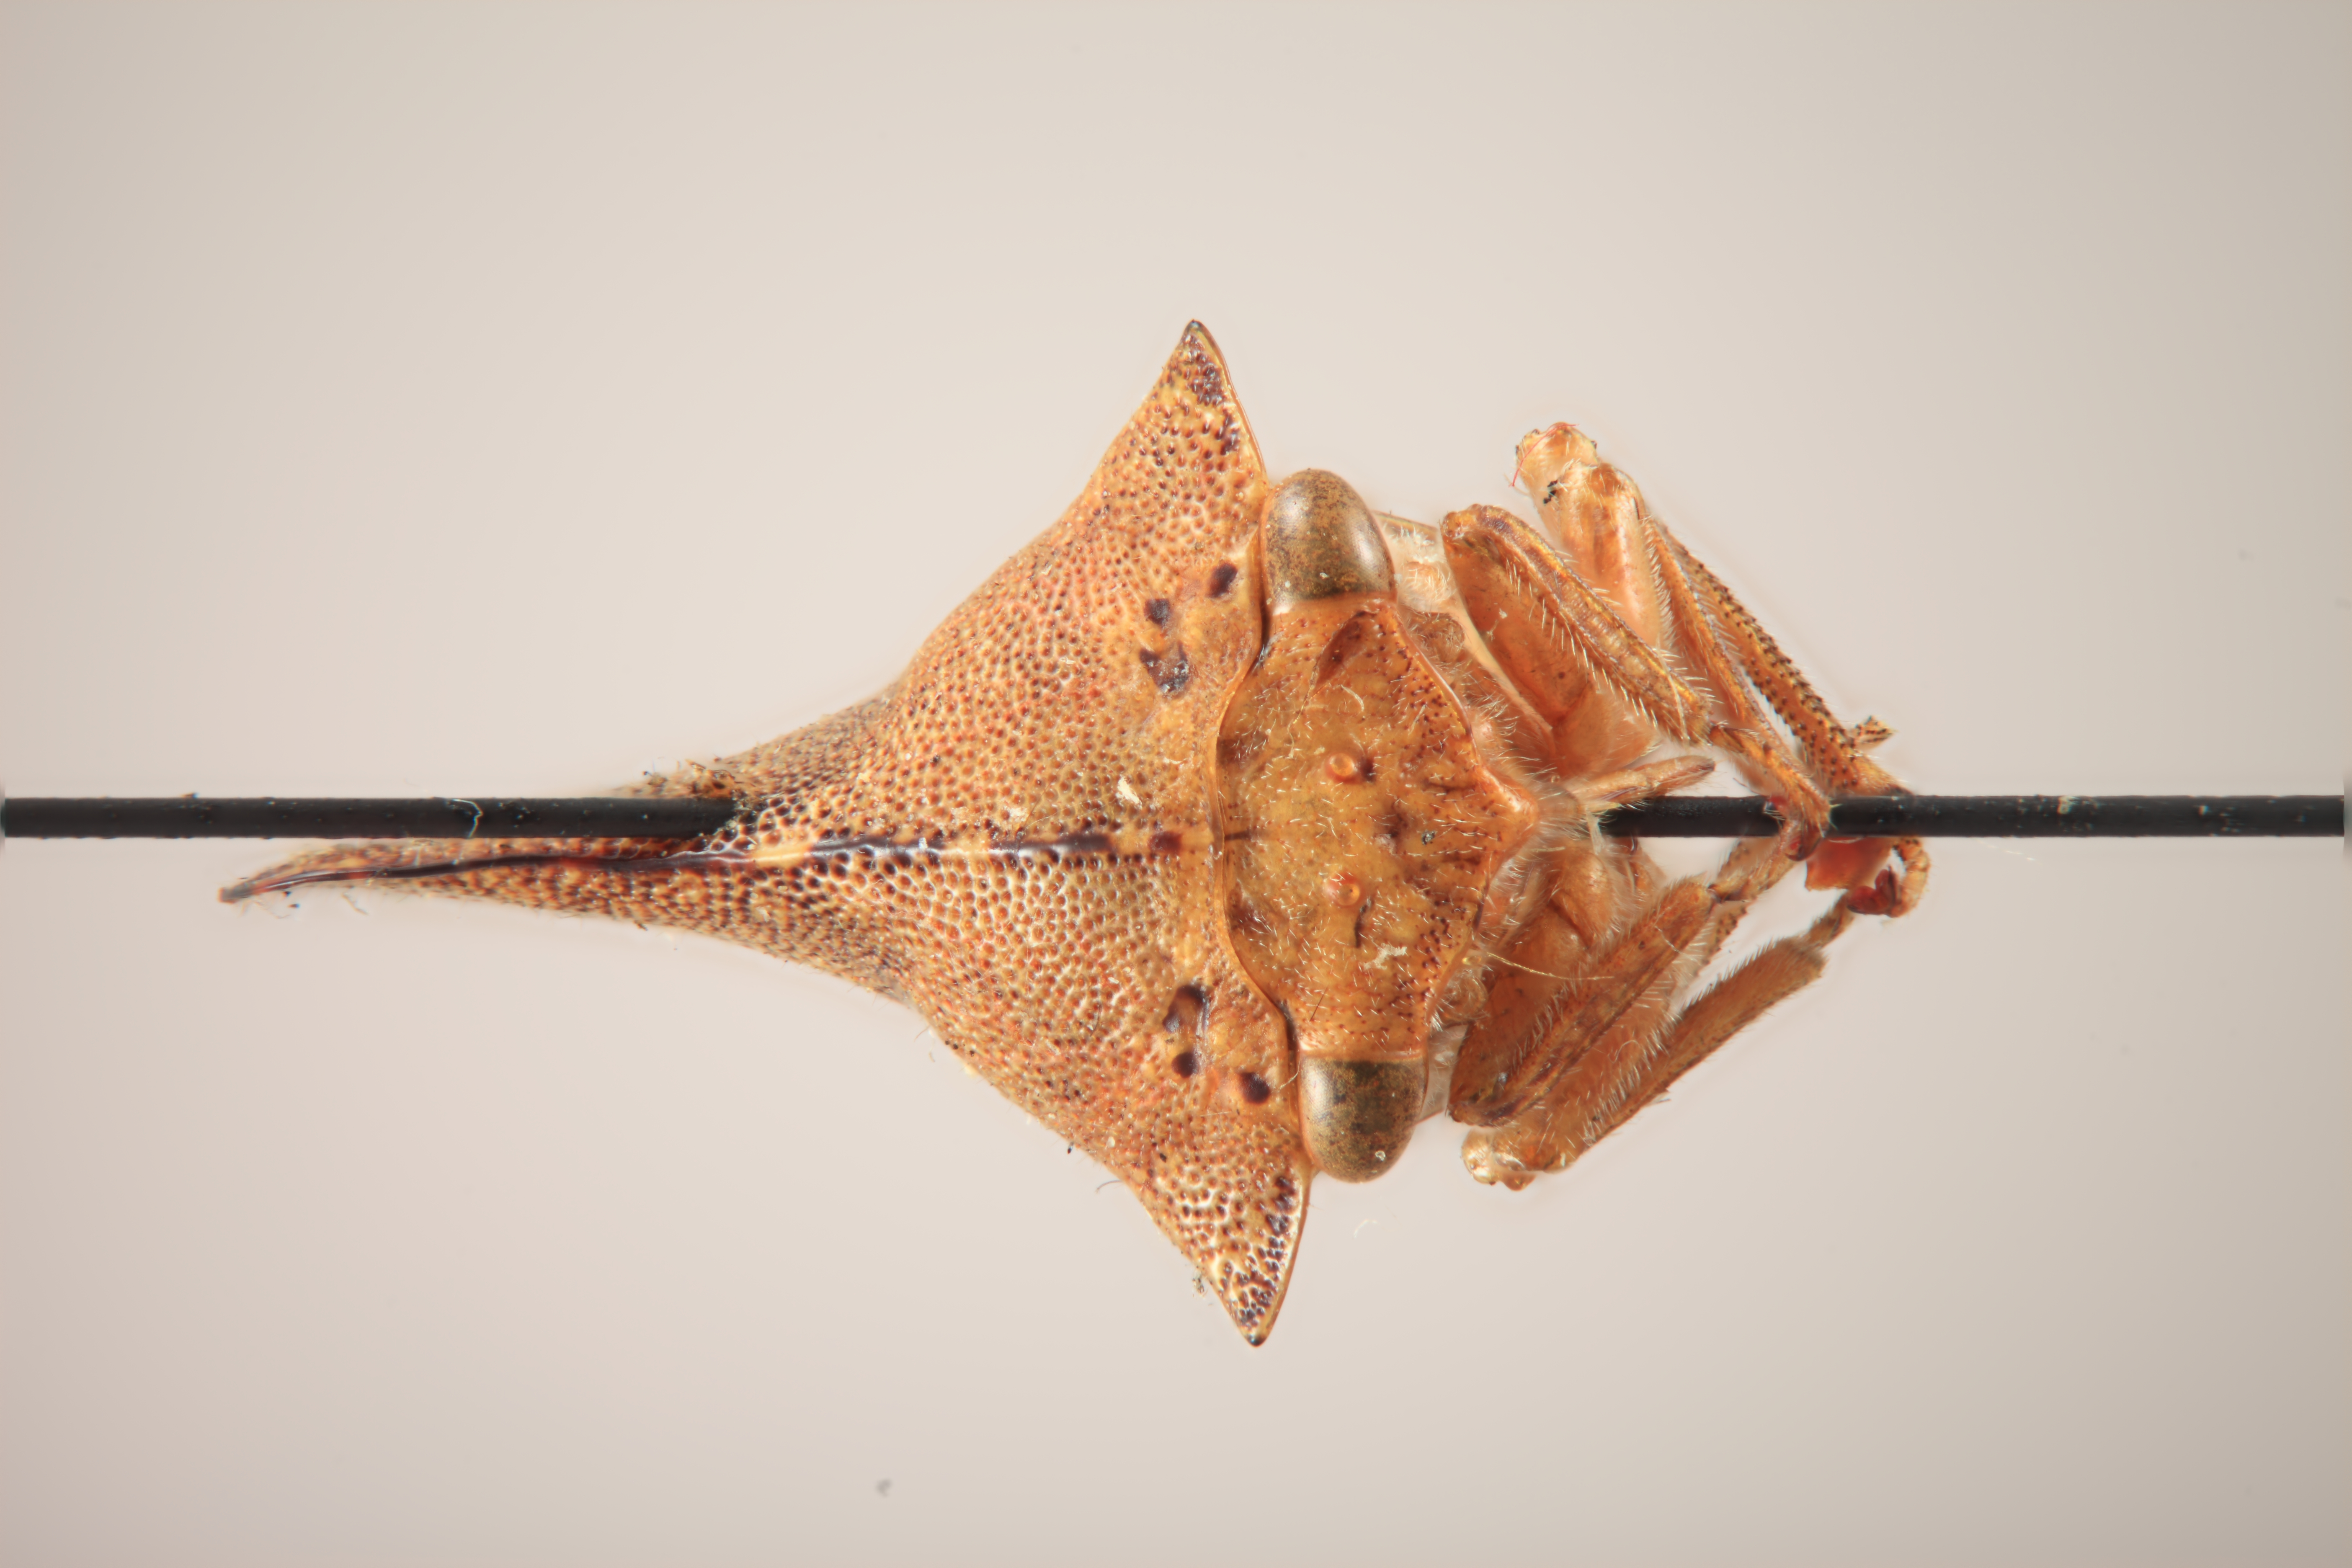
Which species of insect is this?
Telamona alta
